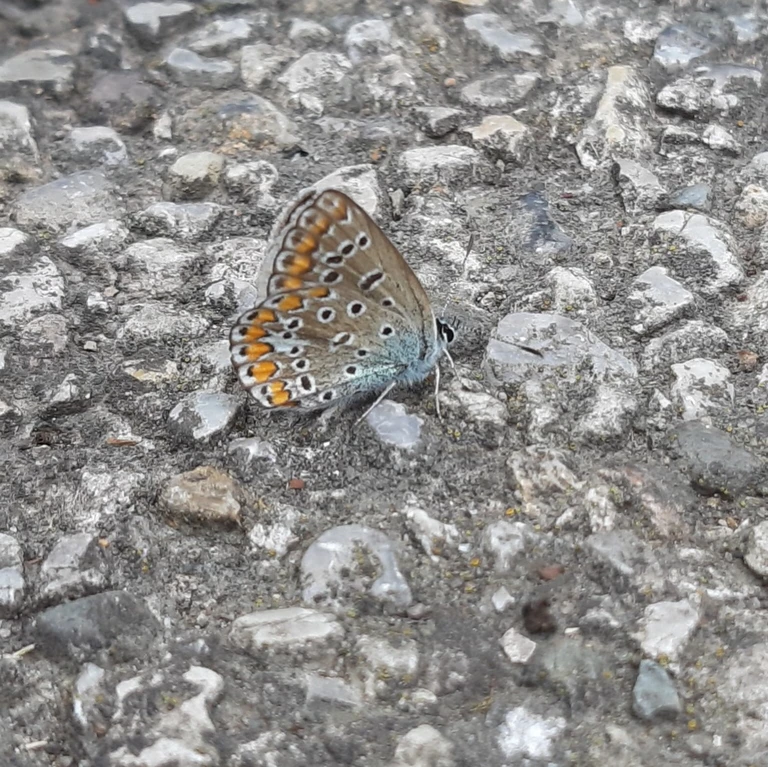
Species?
Polyommatus icarus
